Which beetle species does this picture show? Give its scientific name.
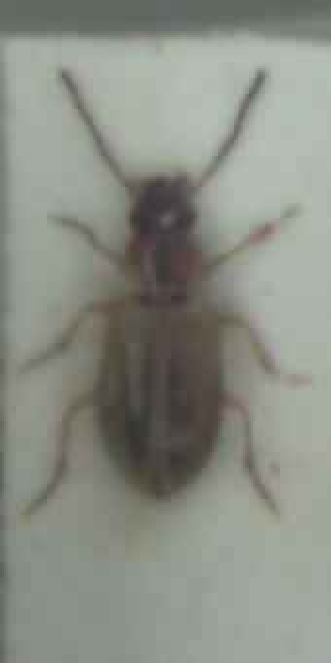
Dicheirotrichus placidus
